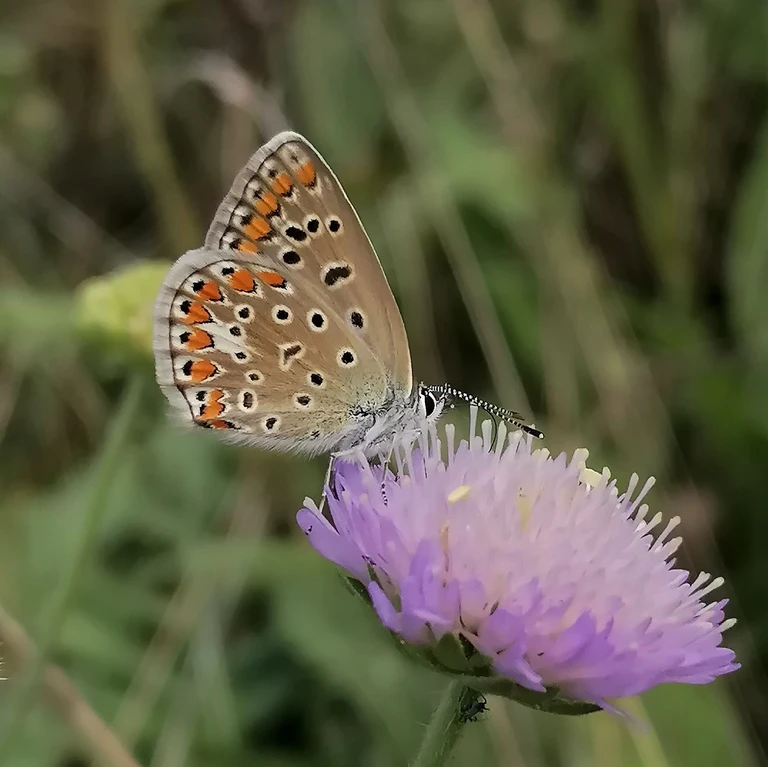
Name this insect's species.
Polyommatus icarus
